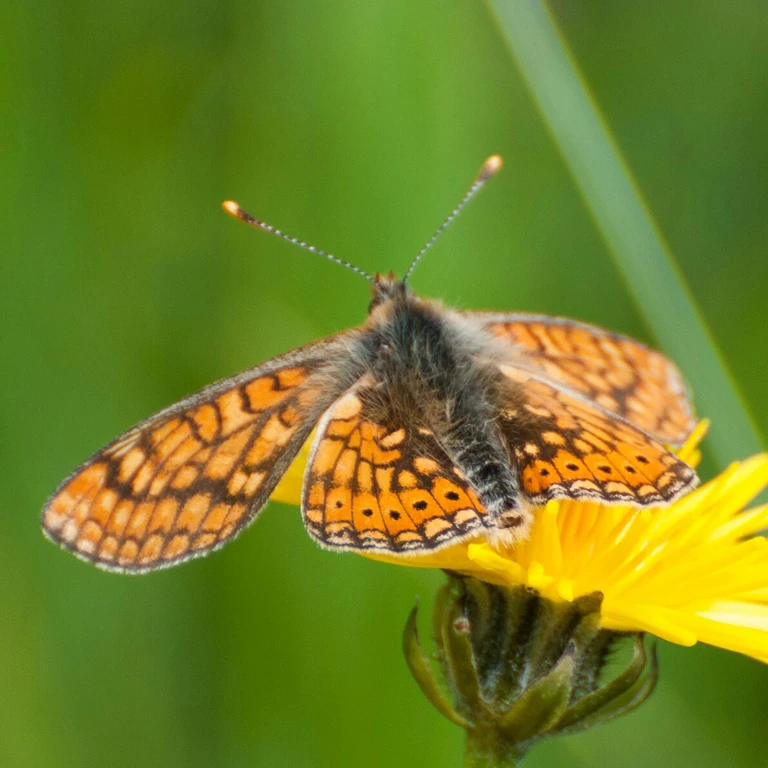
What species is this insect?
Euphydryas aurinia
